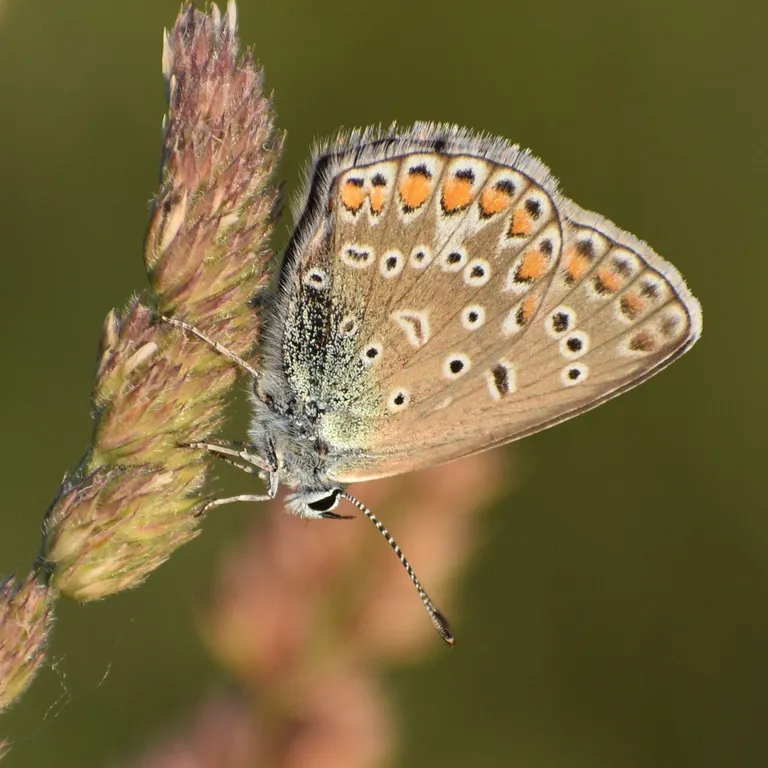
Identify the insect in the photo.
Polyommatus icarus
